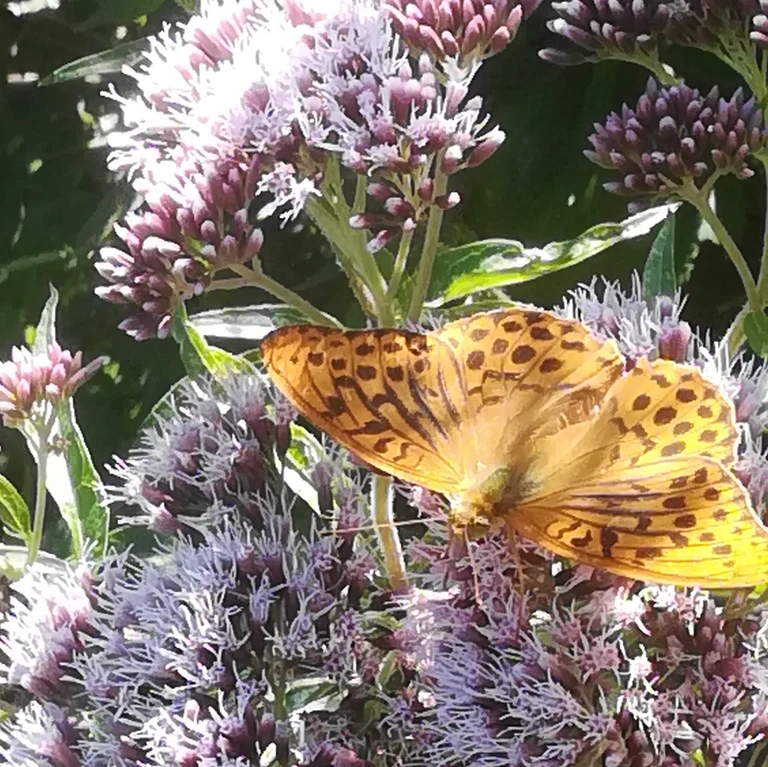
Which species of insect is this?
Argynnis paphia
